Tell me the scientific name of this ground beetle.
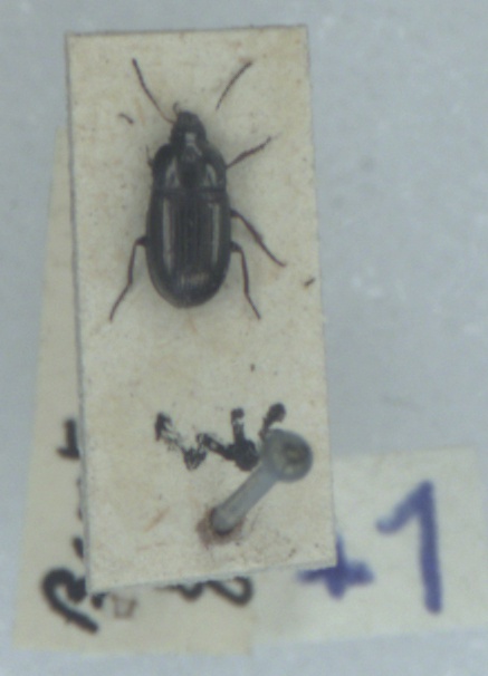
Amara tibialis
